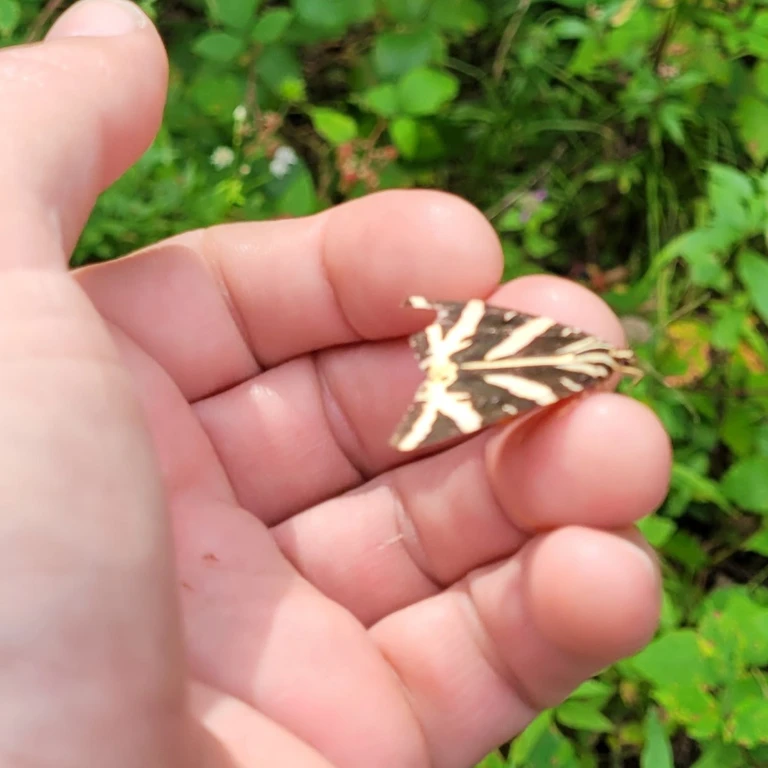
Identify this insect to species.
Euplagia quadripunctaria
